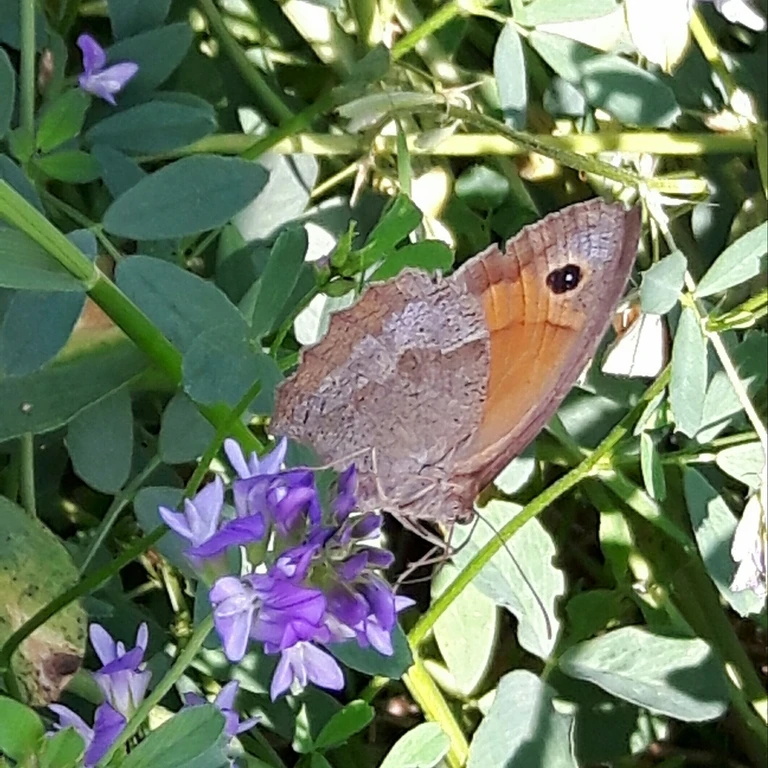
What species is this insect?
Maniola jurtina
